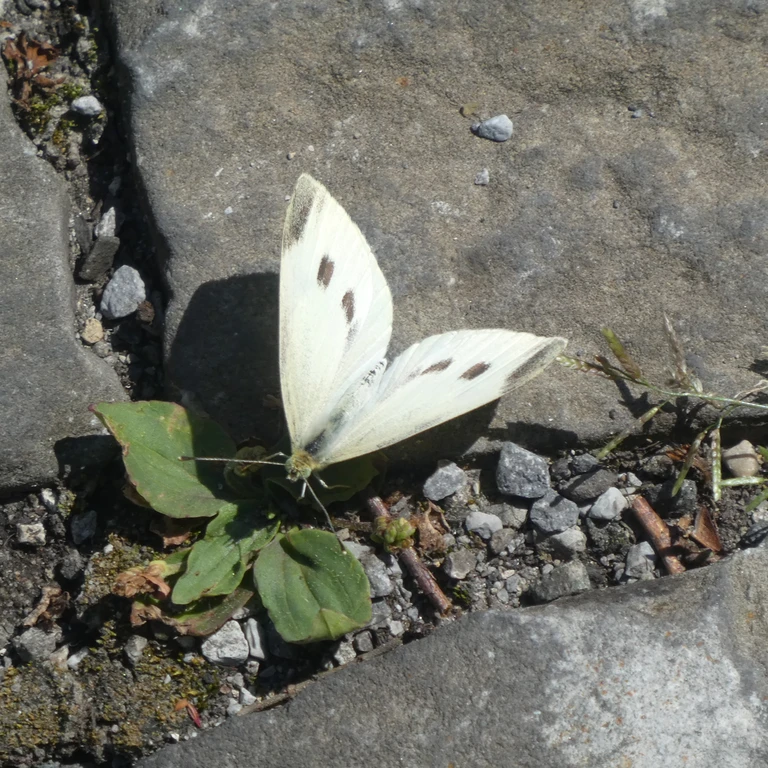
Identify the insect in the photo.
Pieris rapae
